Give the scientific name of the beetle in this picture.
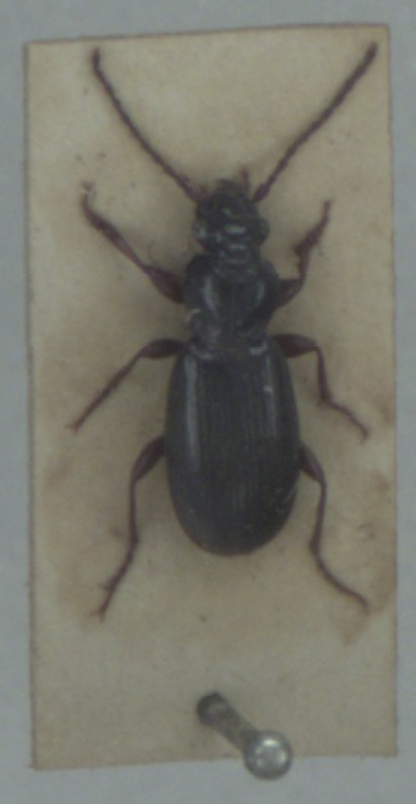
Patrobus assimilis
